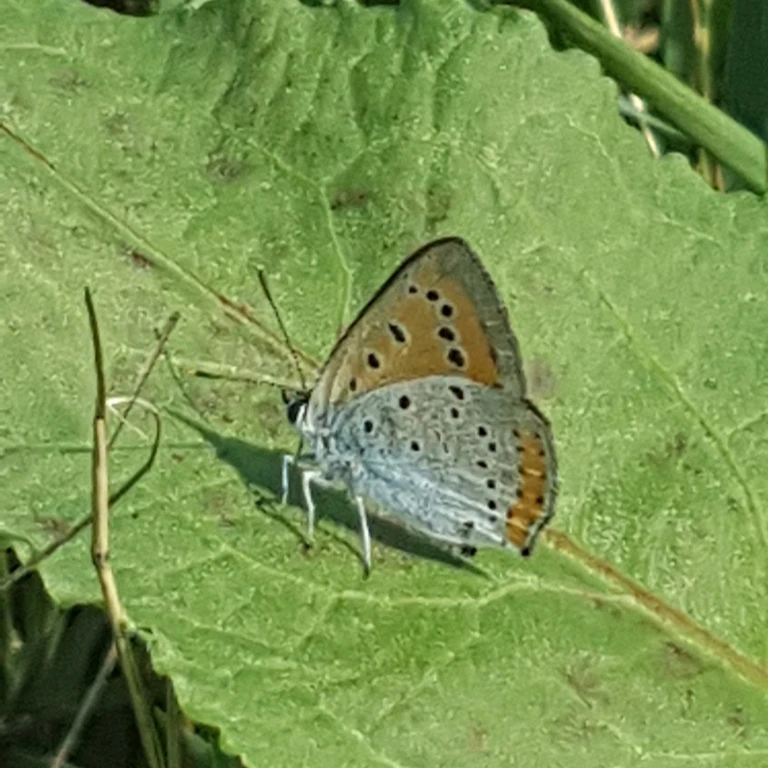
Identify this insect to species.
Lycaena dispar
